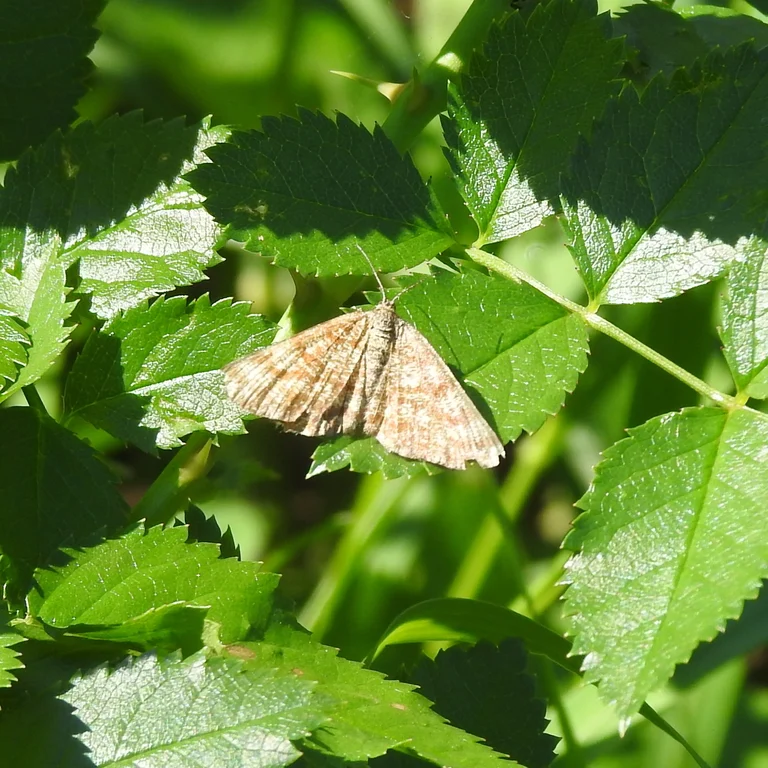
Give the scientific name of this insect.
Ematurga atomaria
